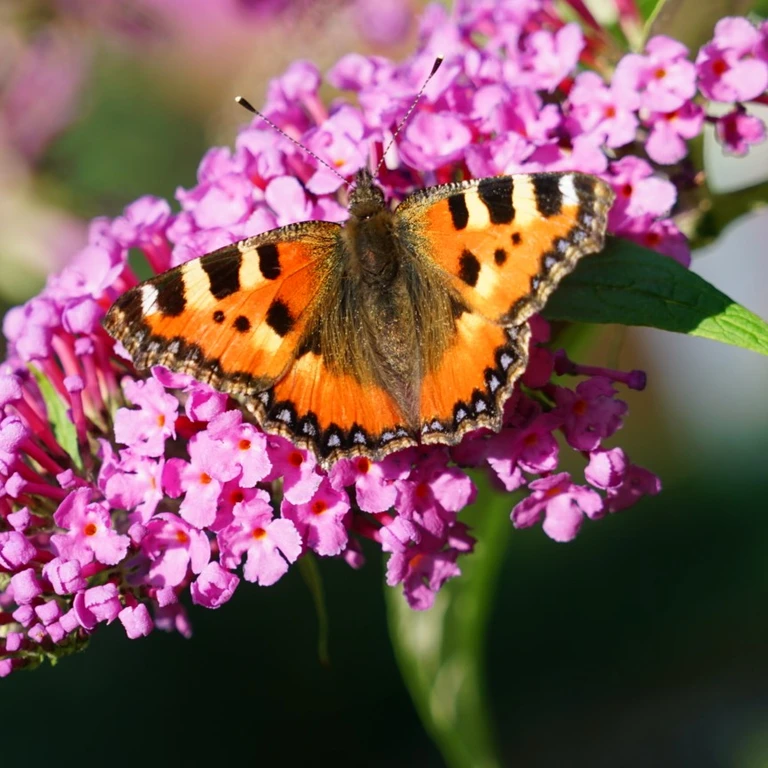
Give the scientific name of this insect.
Aglais urticae
